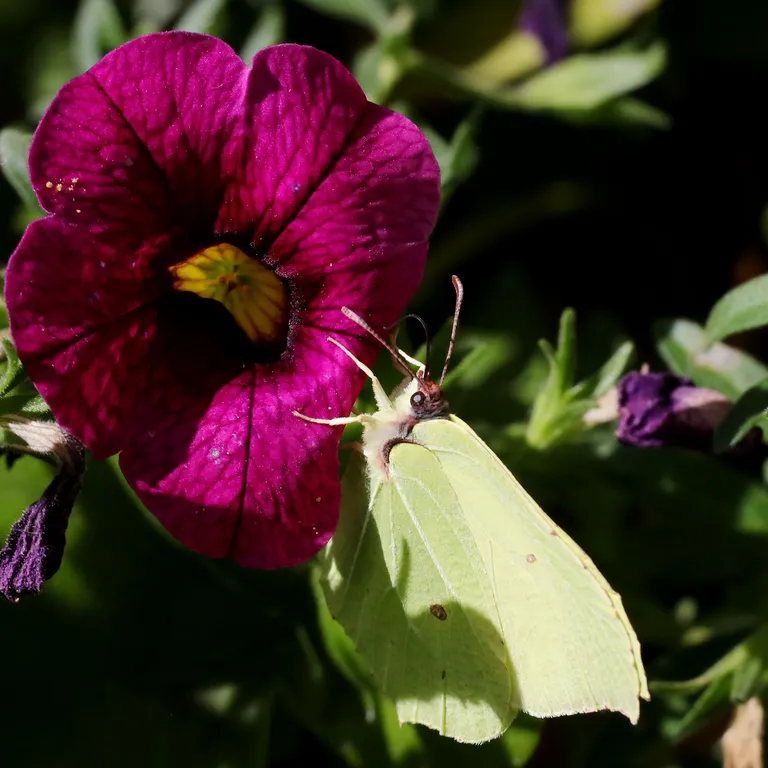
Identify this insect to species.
Gonepteryx rhamni
